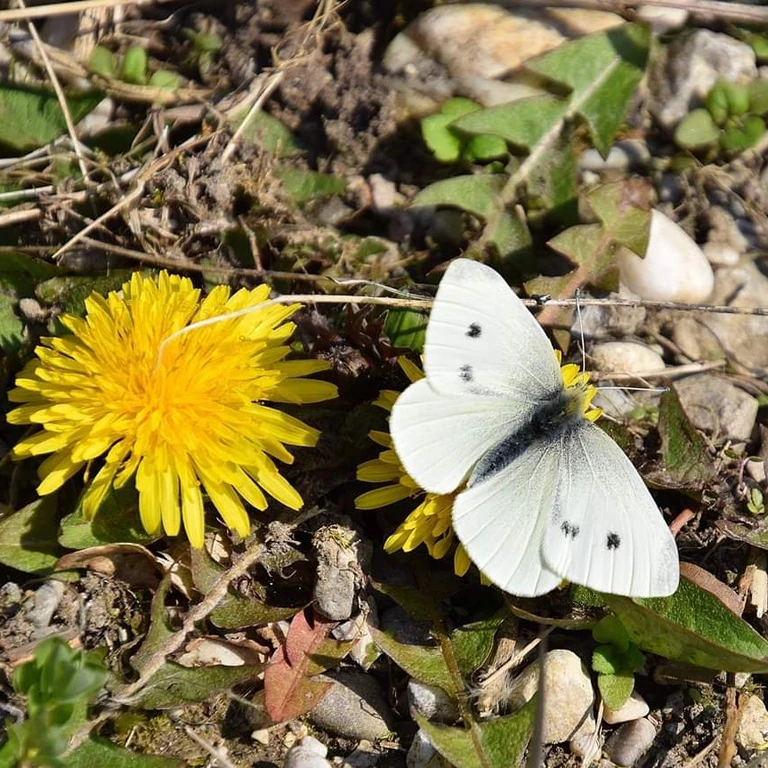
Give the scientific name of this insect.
Pieris rapae
